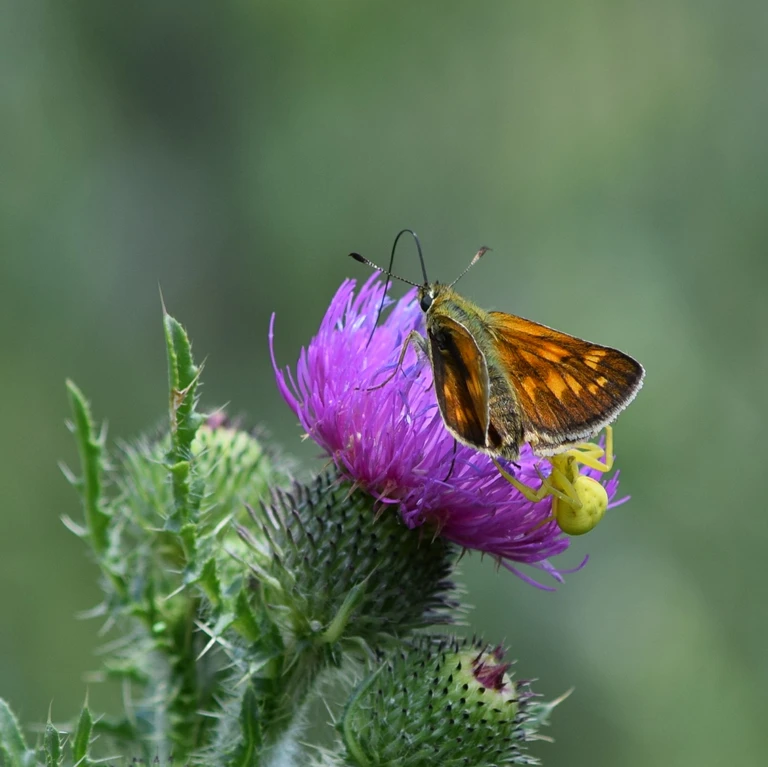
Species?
Ochlodes sylvanus (also Ochlodes venata)
